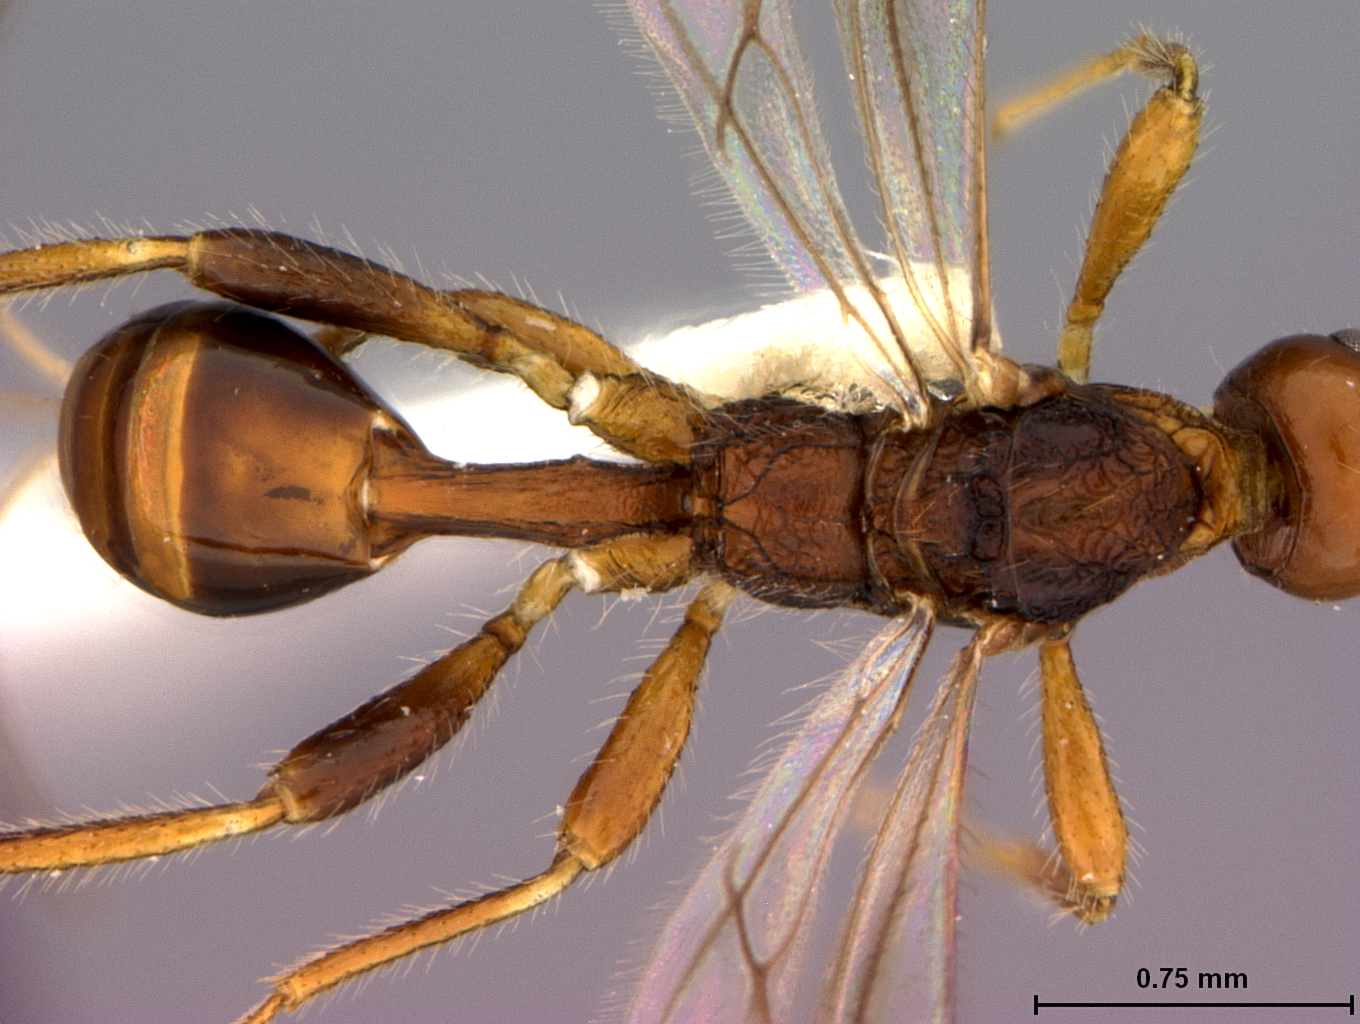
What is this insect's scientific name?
Spathius marshi
